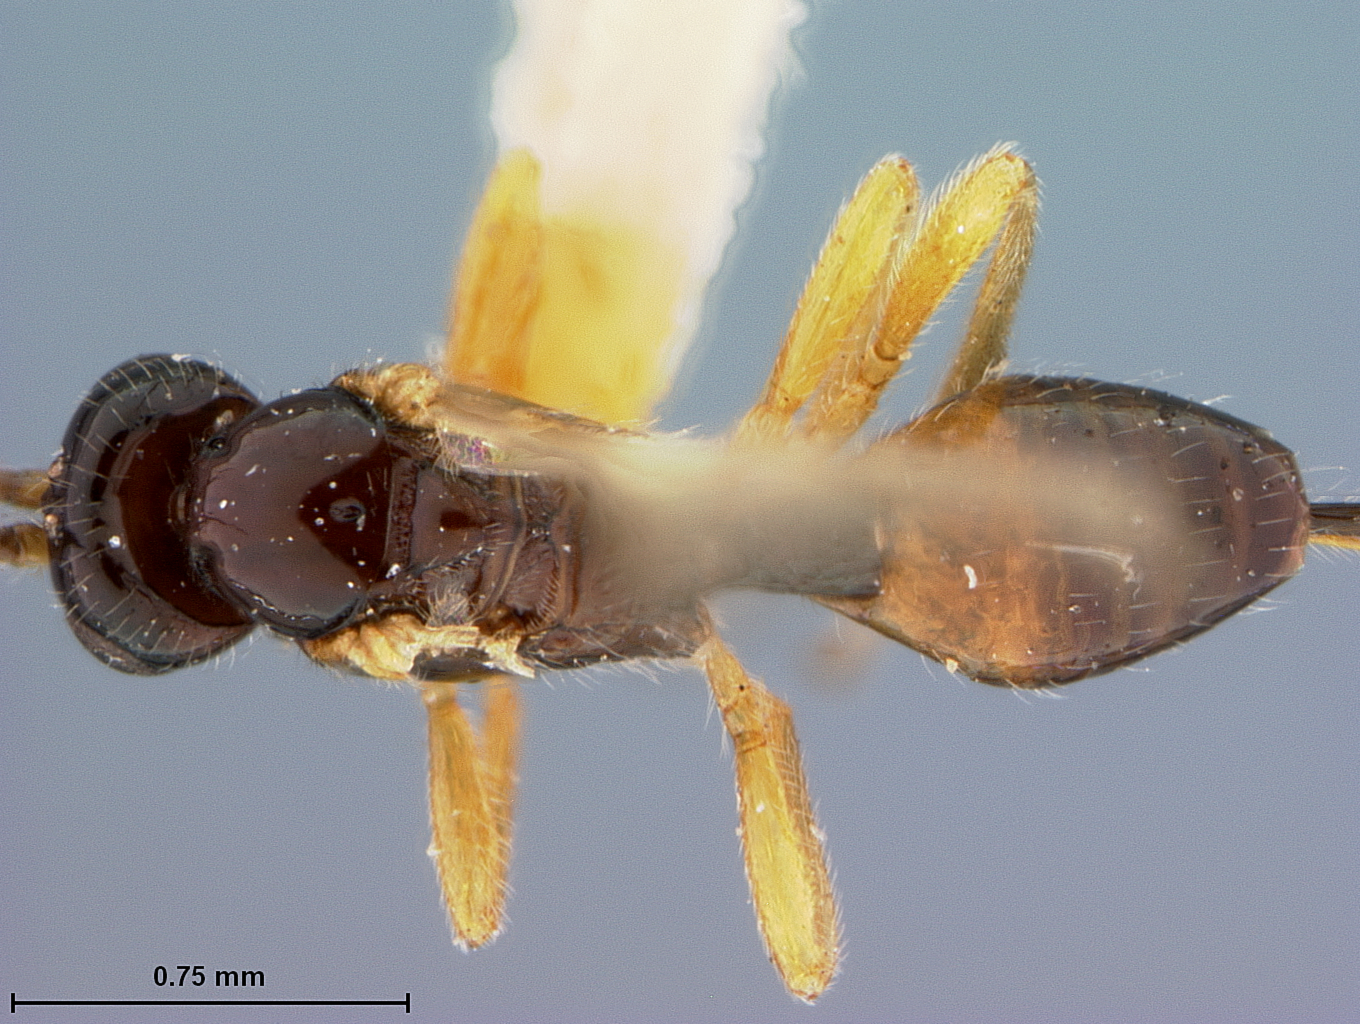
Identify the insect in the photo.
Opius lemonensis
